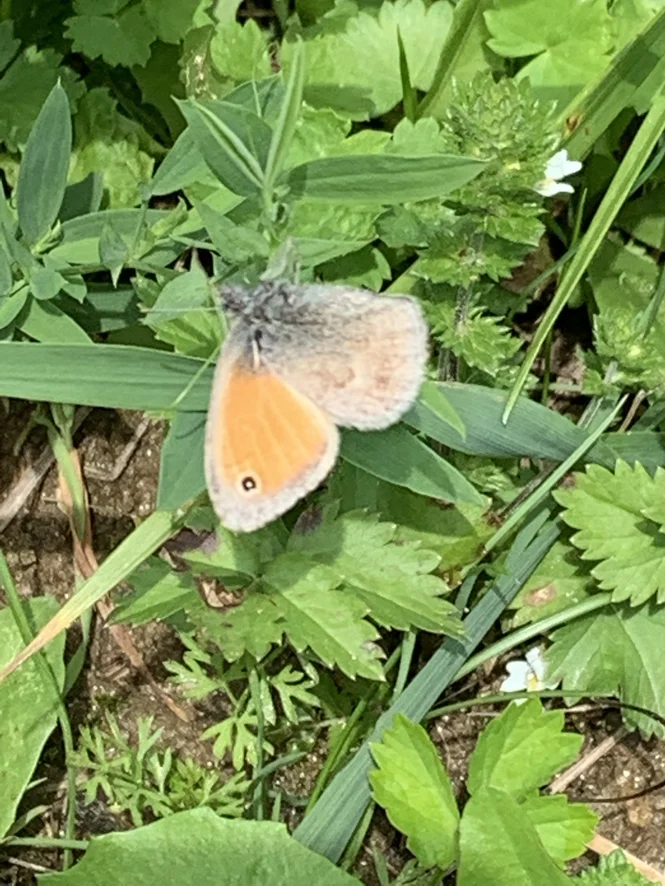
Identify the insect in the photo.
Coenonympha pamphilus
